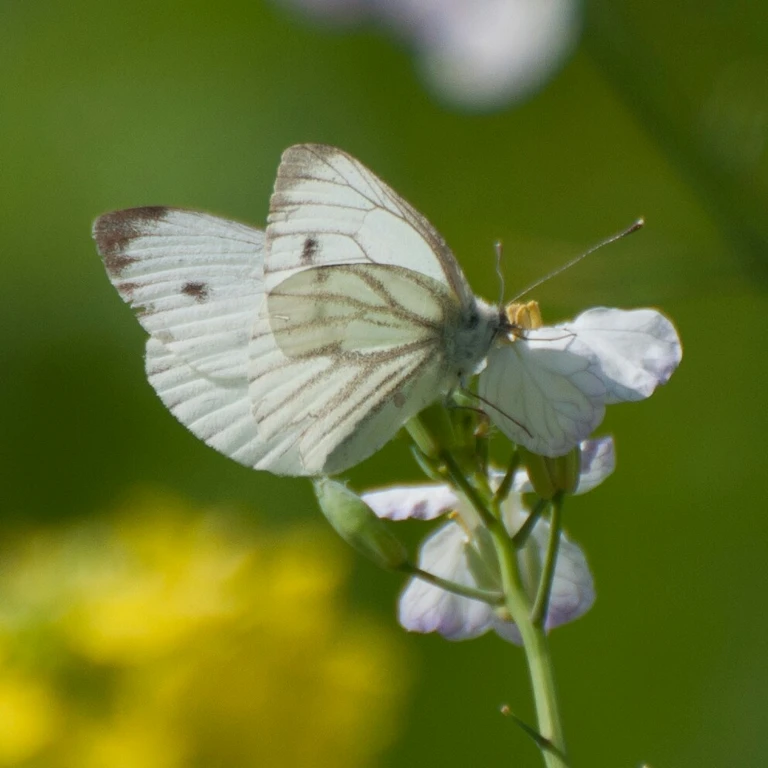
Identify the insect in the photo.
Pieris napi
